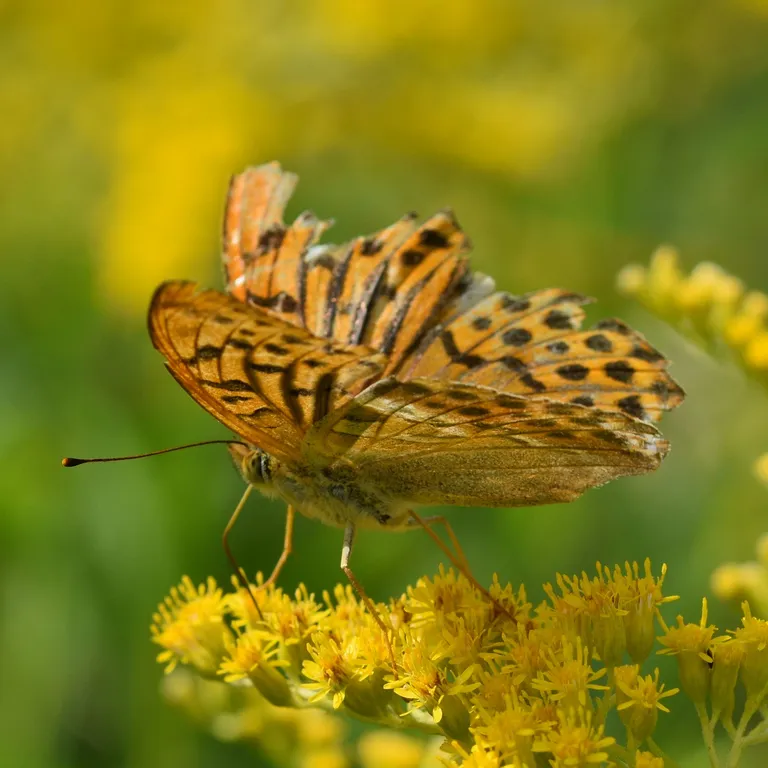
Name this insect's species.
Argynnis paphia
